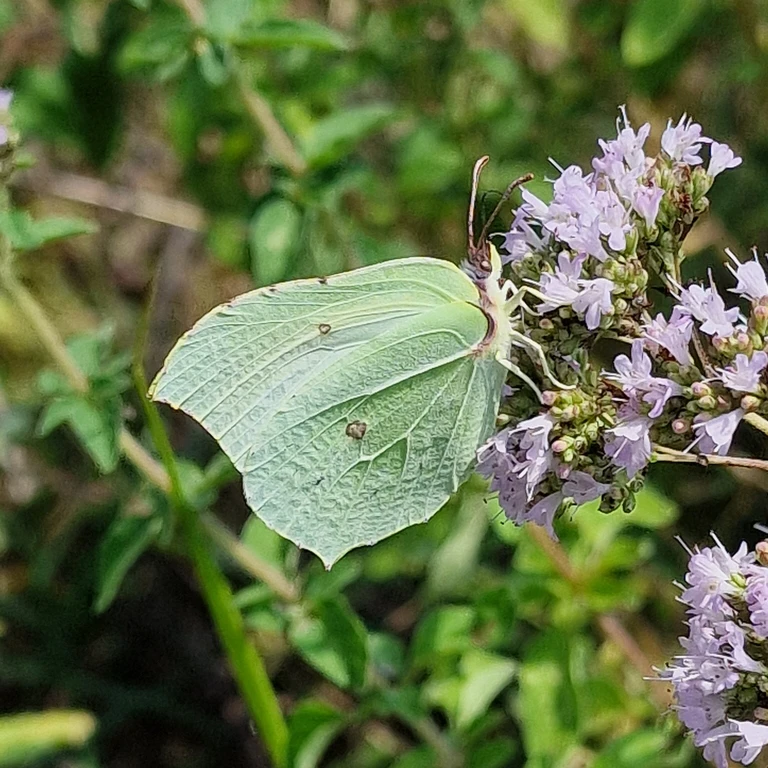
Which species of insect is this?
Gonepteryx rhamni
